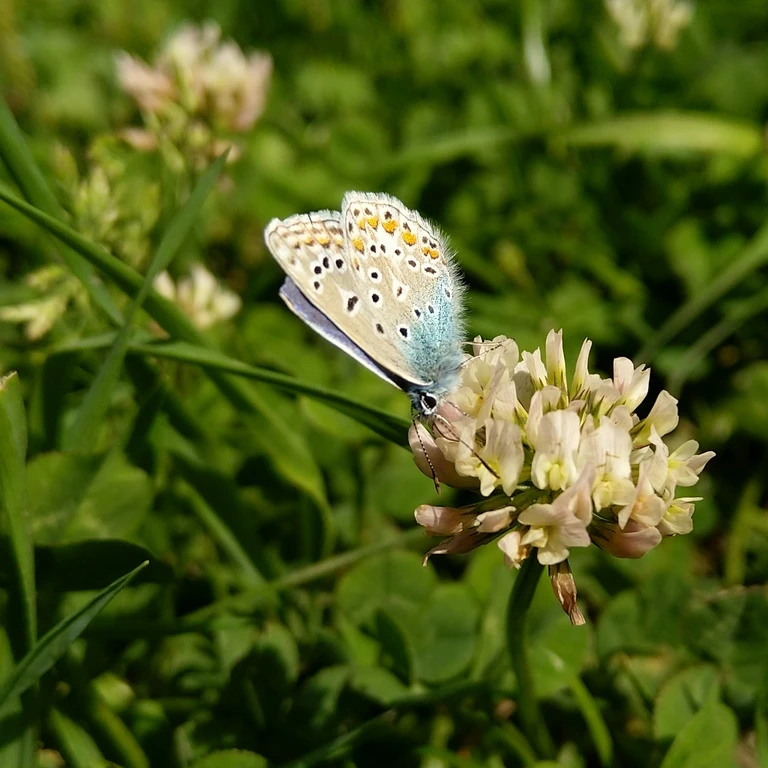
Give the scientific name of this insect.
Polyommatus icarus
